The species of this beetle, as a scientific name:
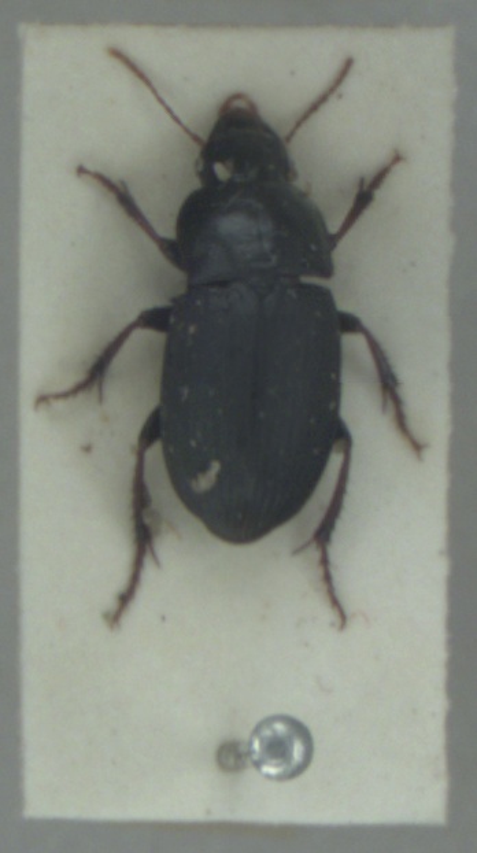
Harpalus tardus
